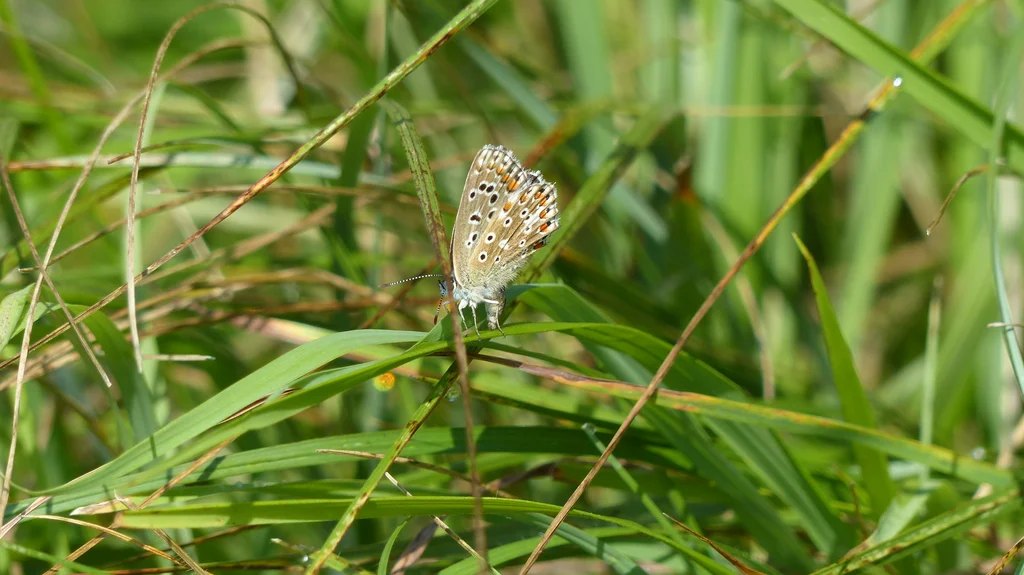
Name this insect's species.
Lysandra coridon
